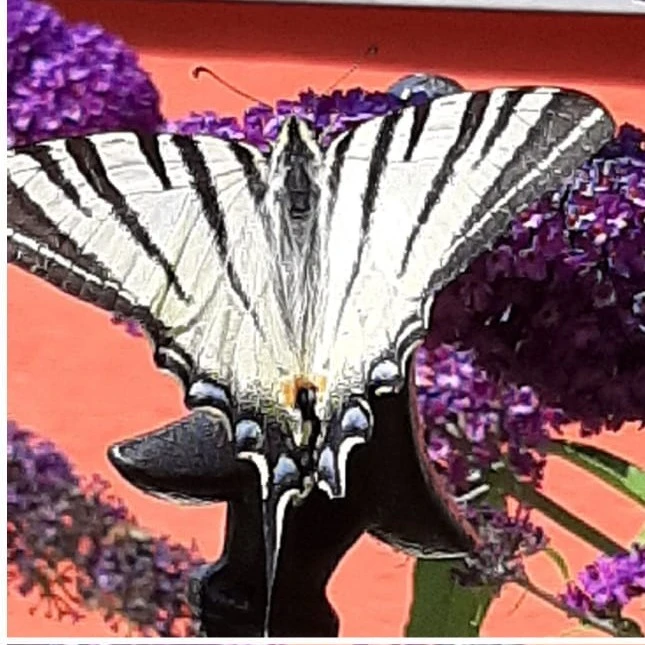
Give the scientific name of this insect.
Iphiclides podalirius
